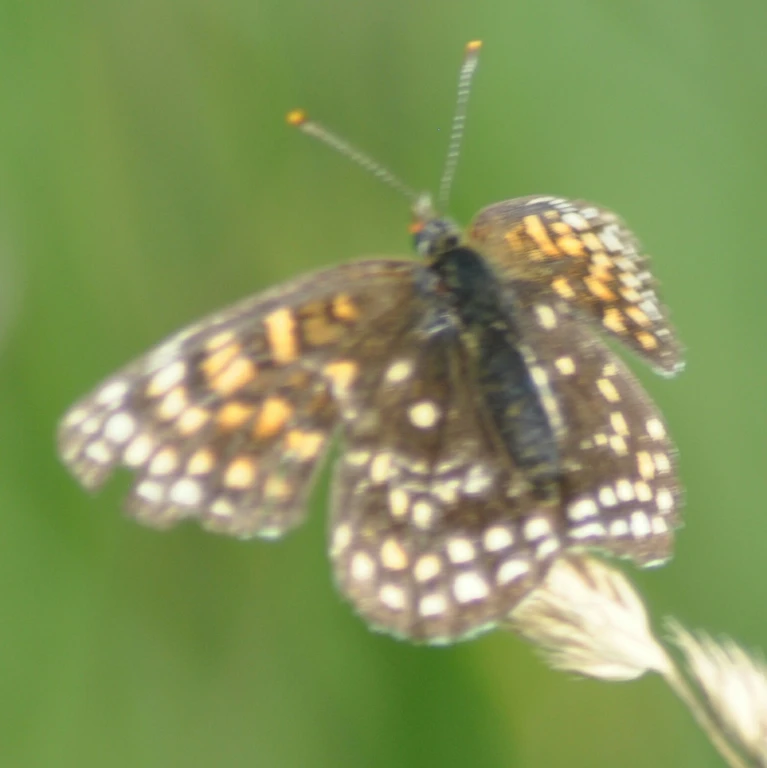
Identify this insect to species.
Melitaea diamina
